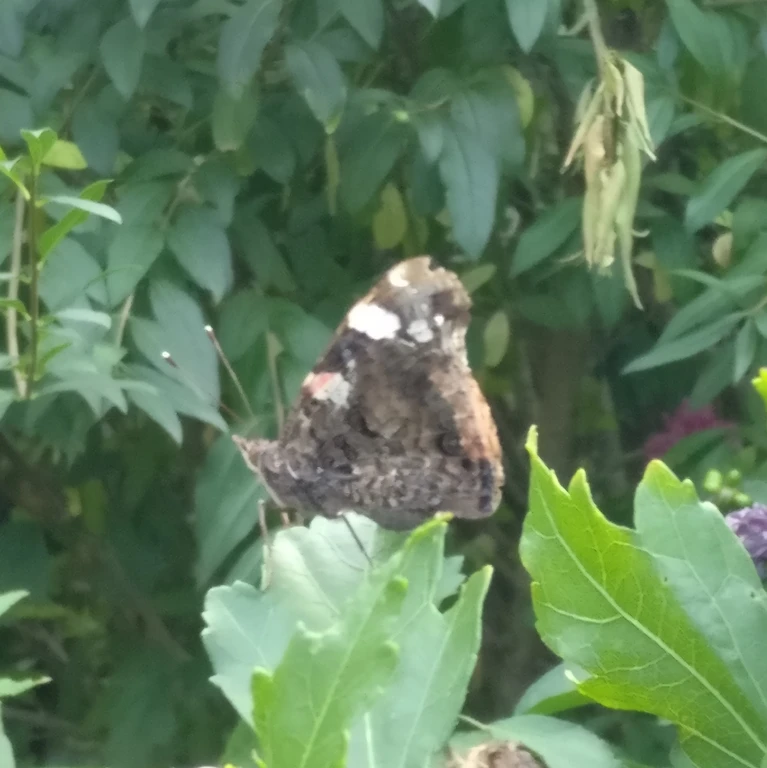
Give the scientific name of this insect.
Vanessa atalanta
